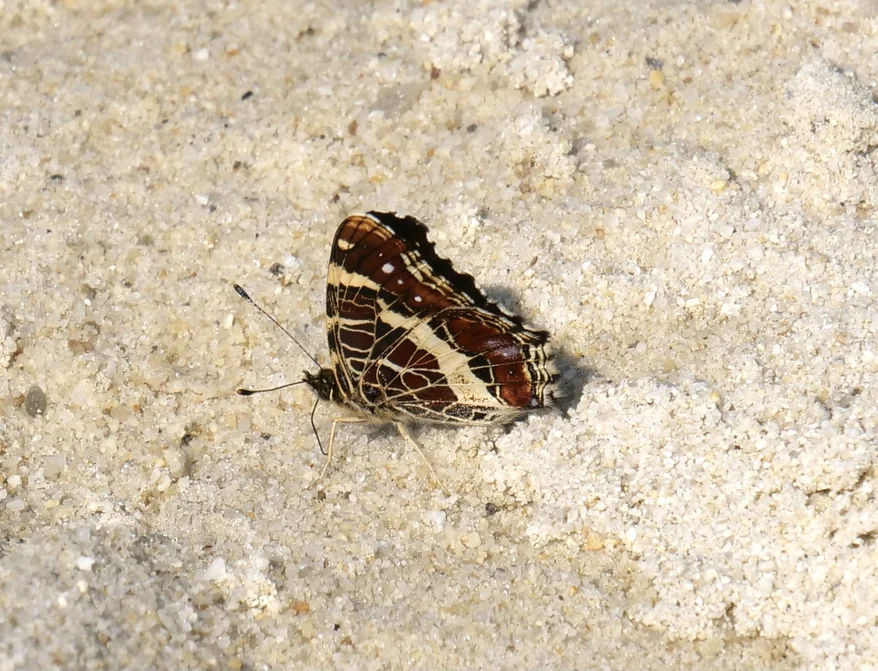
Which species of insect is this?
Araschnia levana
